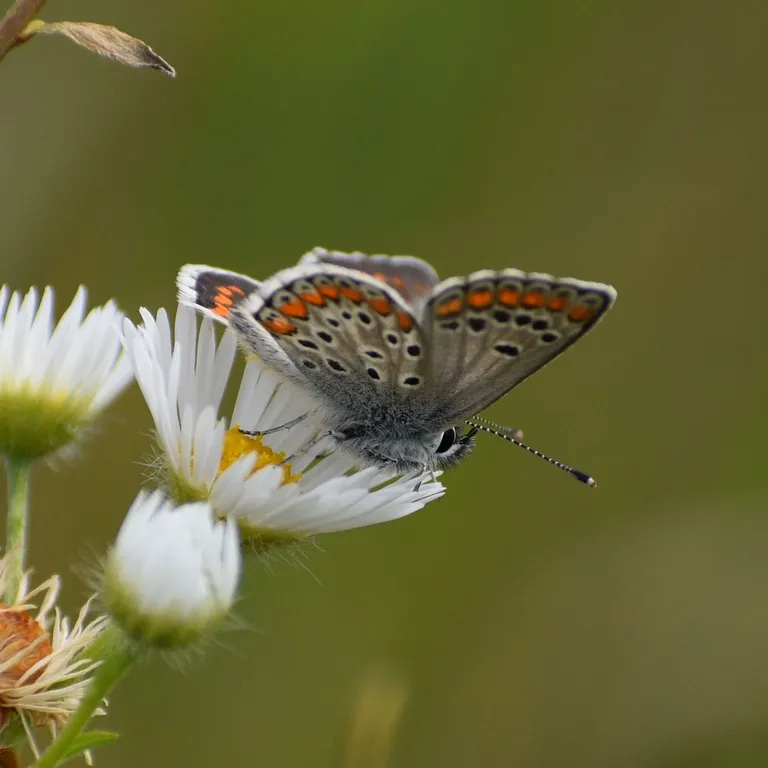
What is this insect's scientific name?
Aricia agestis/artaxerxes
